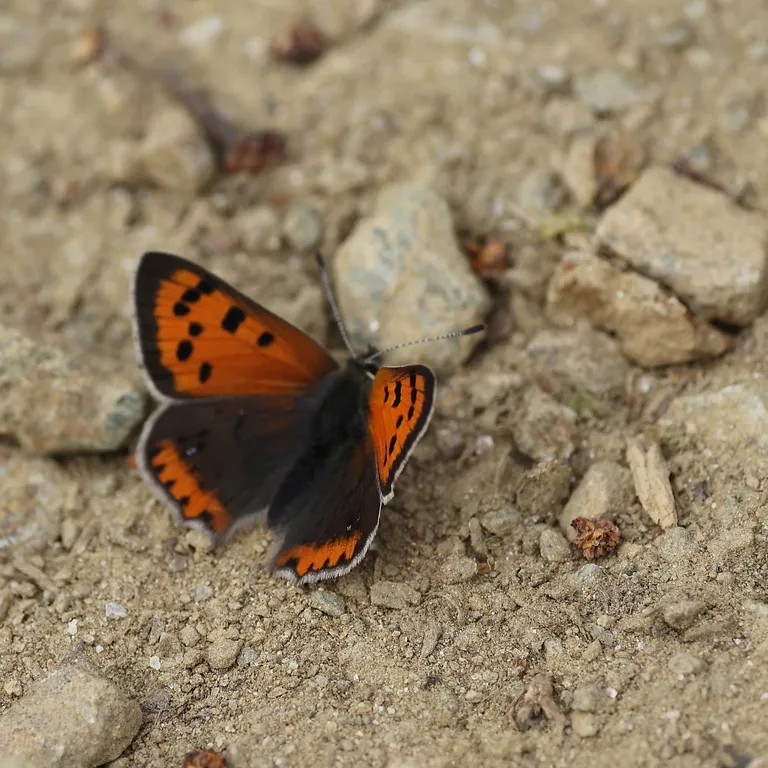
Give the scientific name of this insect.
Lycaena phlaeas
